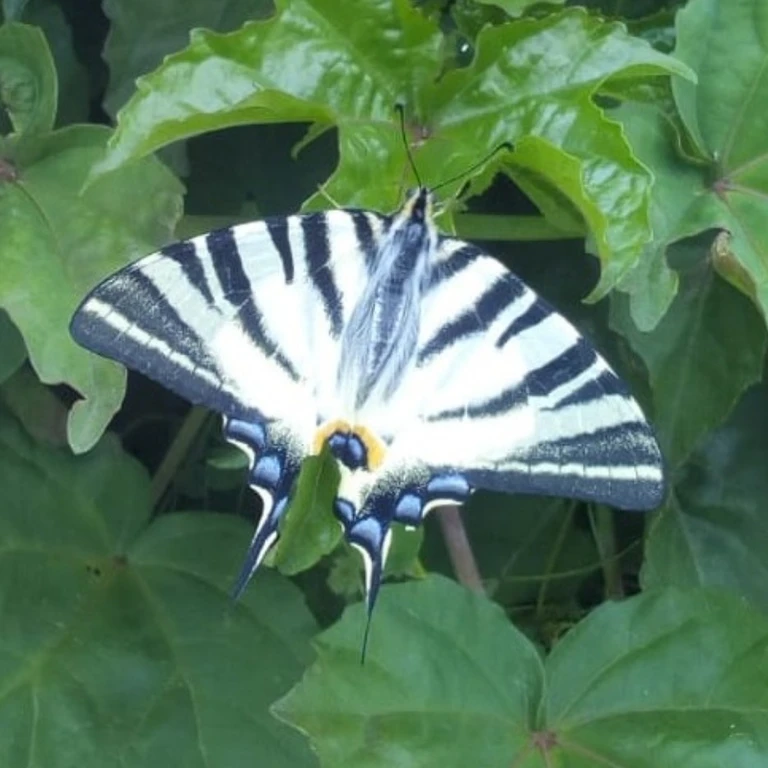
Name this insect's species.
Iphiclides podalirius
